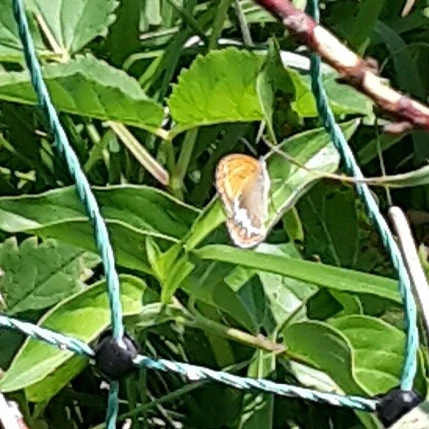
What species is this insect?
Coenonympha arcania
